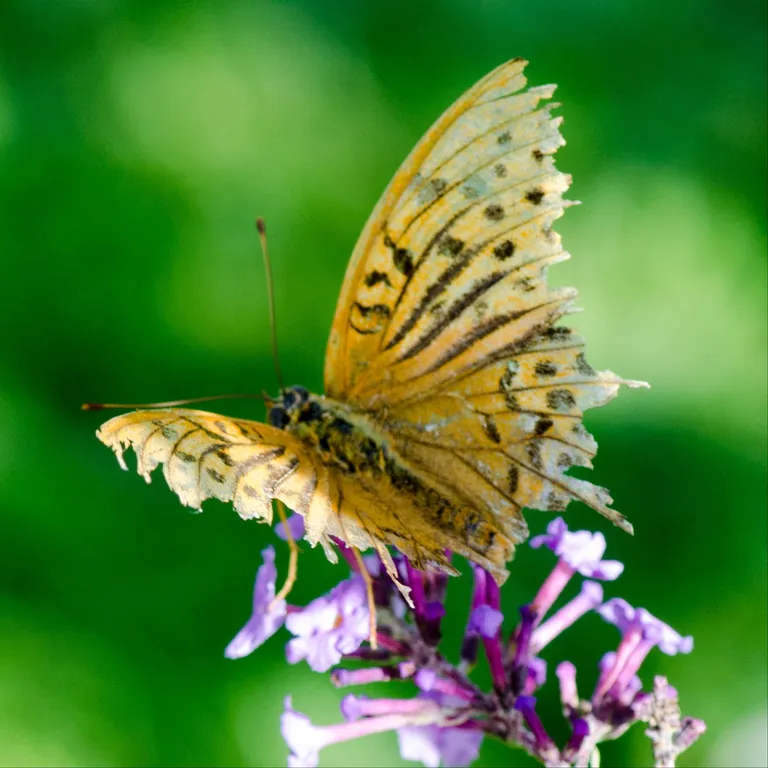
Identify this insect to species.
Argynnis paphia
